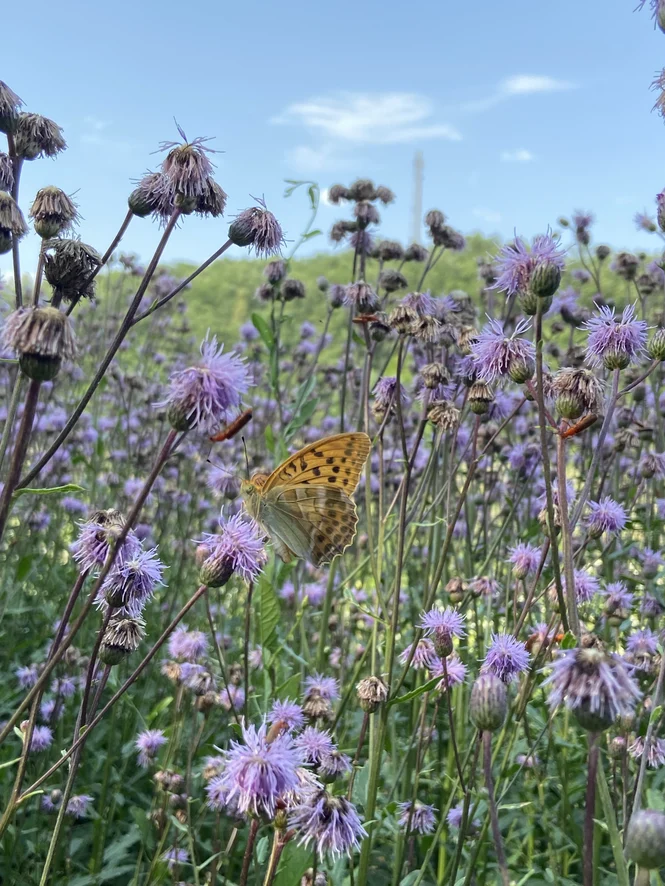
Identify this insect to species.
Argynnis paphia
